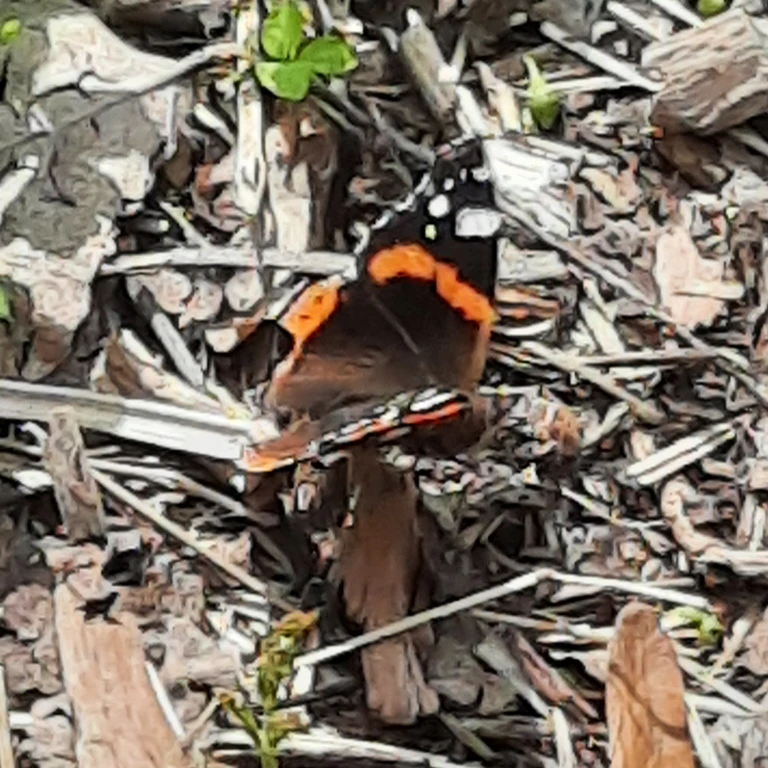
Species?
Vanessa atalanta
